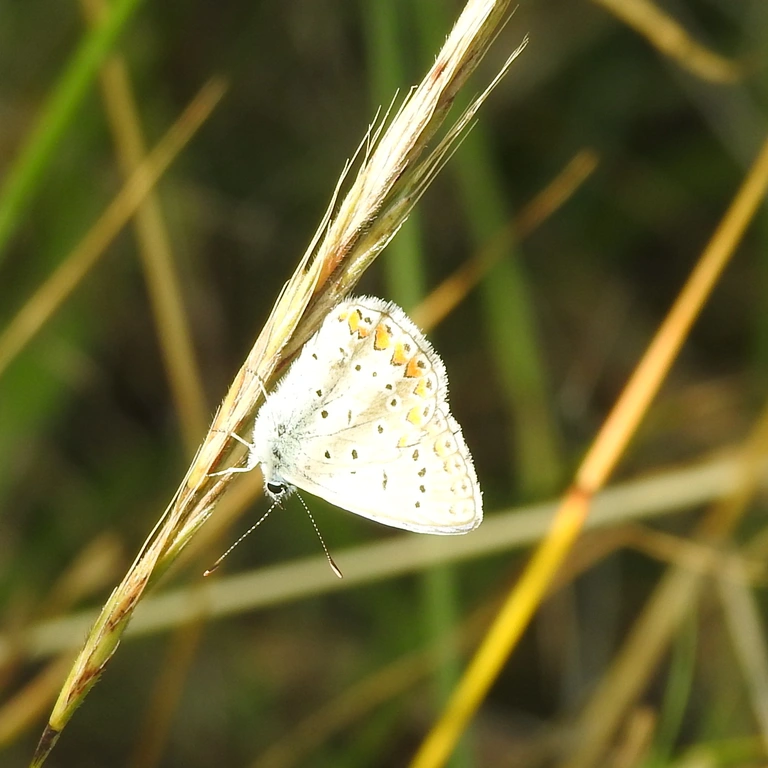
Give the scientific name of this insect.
Polyommatus icarus
